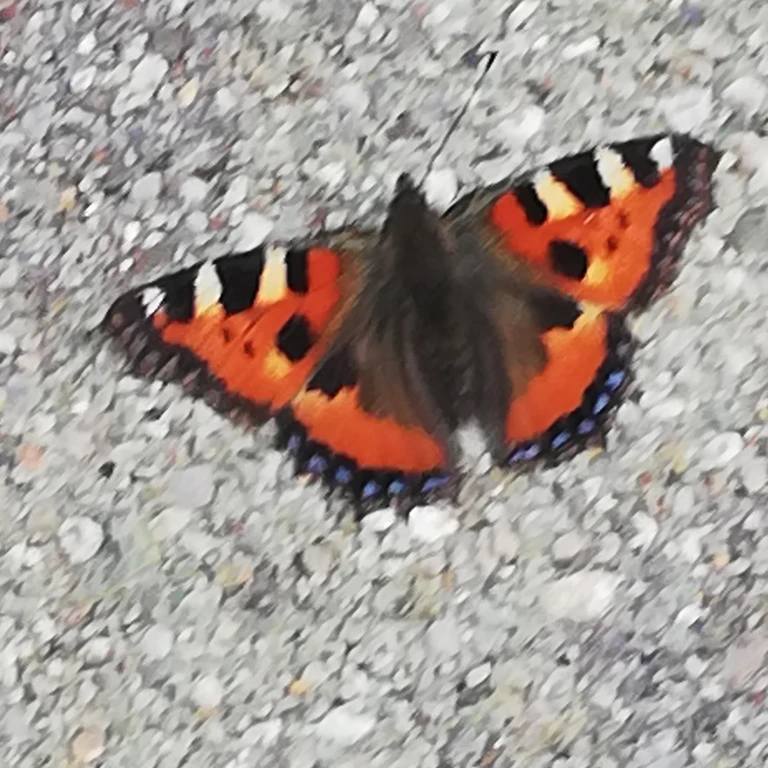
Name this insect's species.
Aglais urticae
